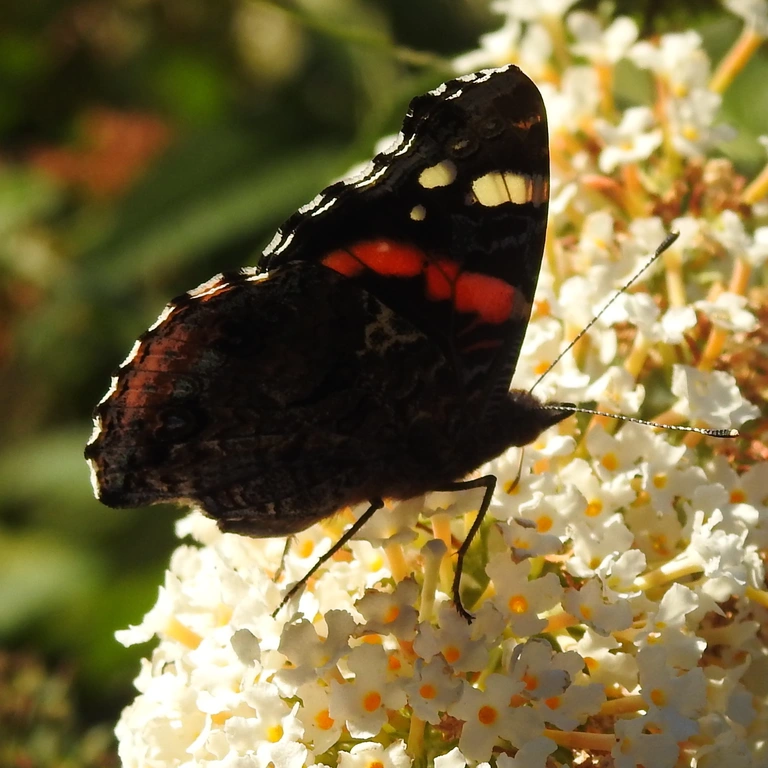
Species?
Vanessa atalanta
